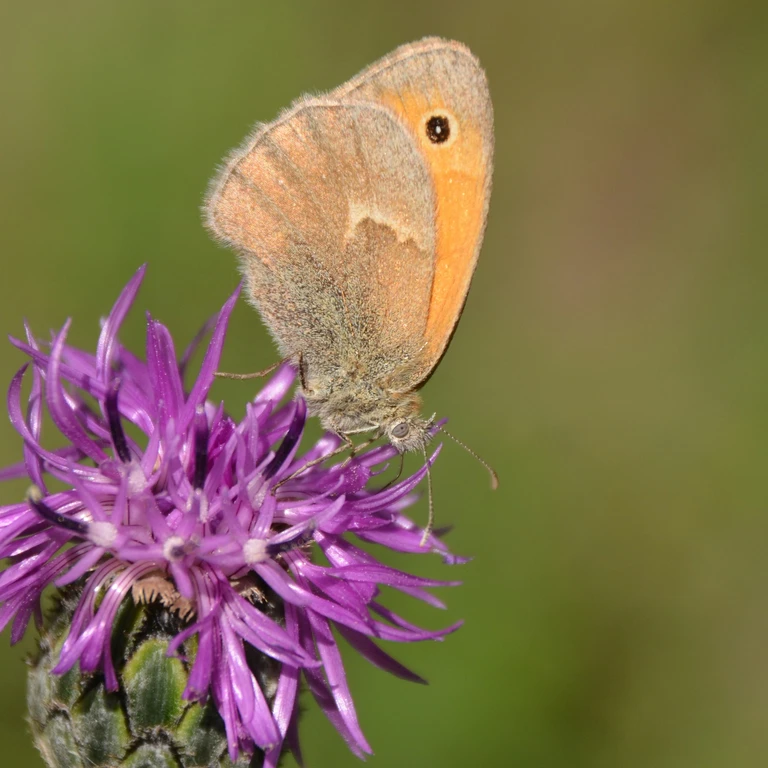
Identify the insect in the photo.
Coenonympha pamphilus
